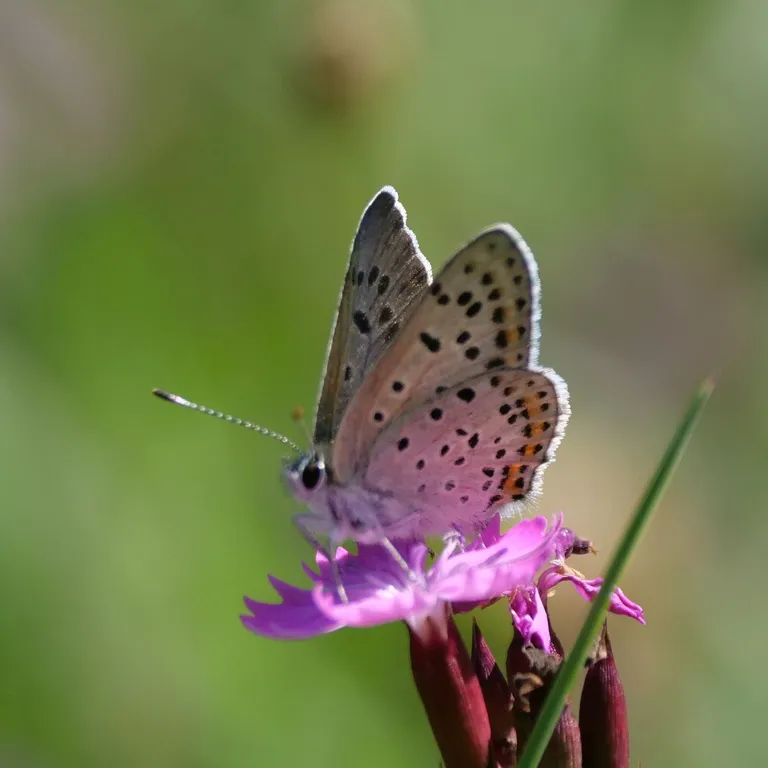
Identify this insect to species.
Lycaena tityrus (also Loweia tityrus)
